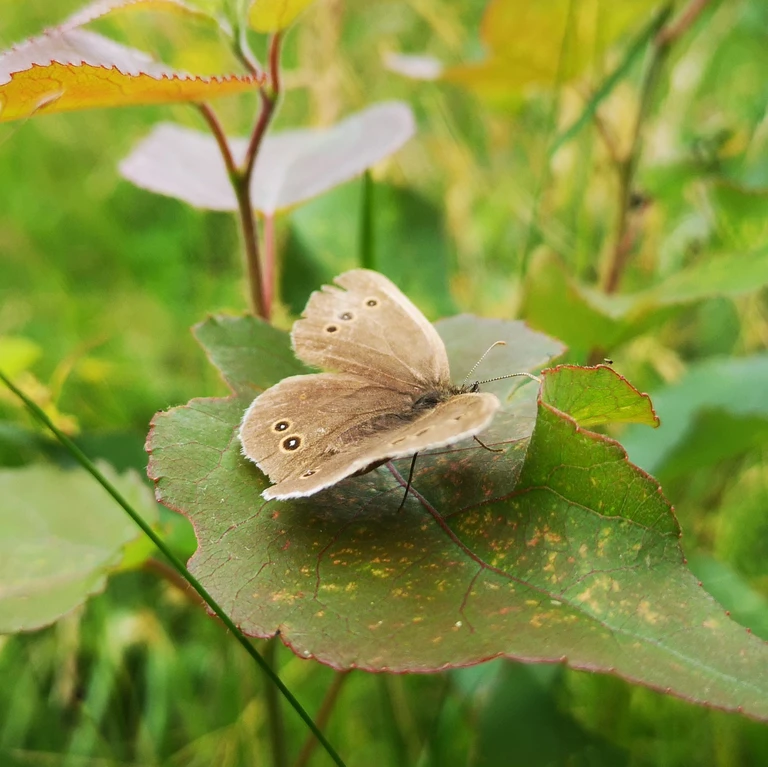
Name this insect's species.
Aphantopus hyperantus
